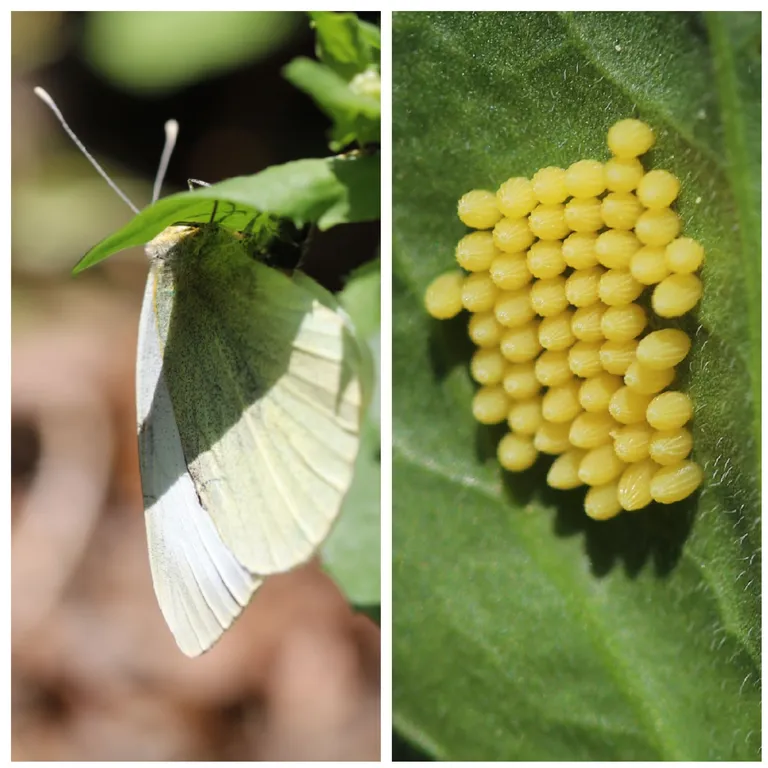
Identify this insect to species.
Pieris brassicae
